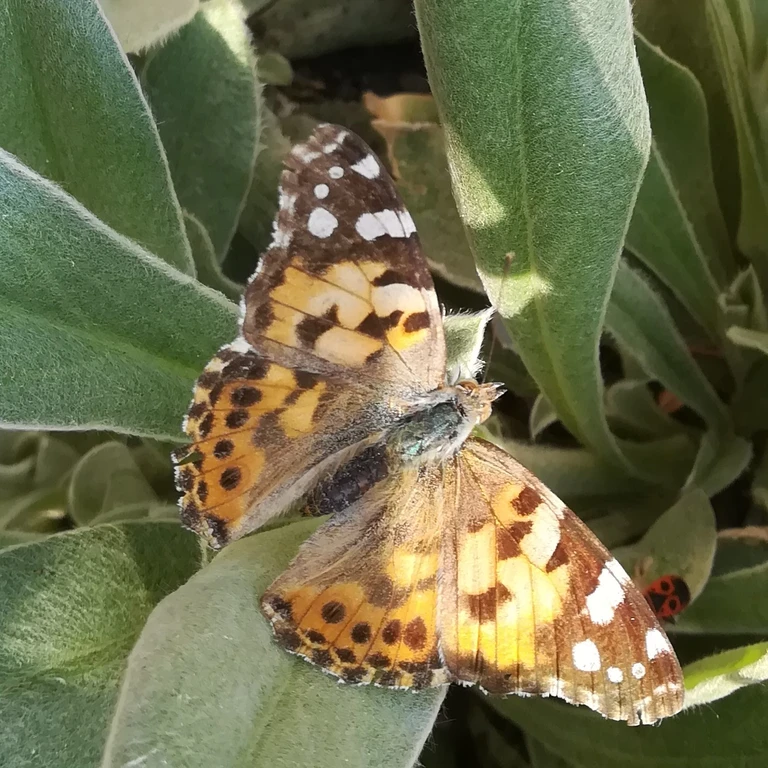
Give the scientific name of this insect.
Vanessa cardui
